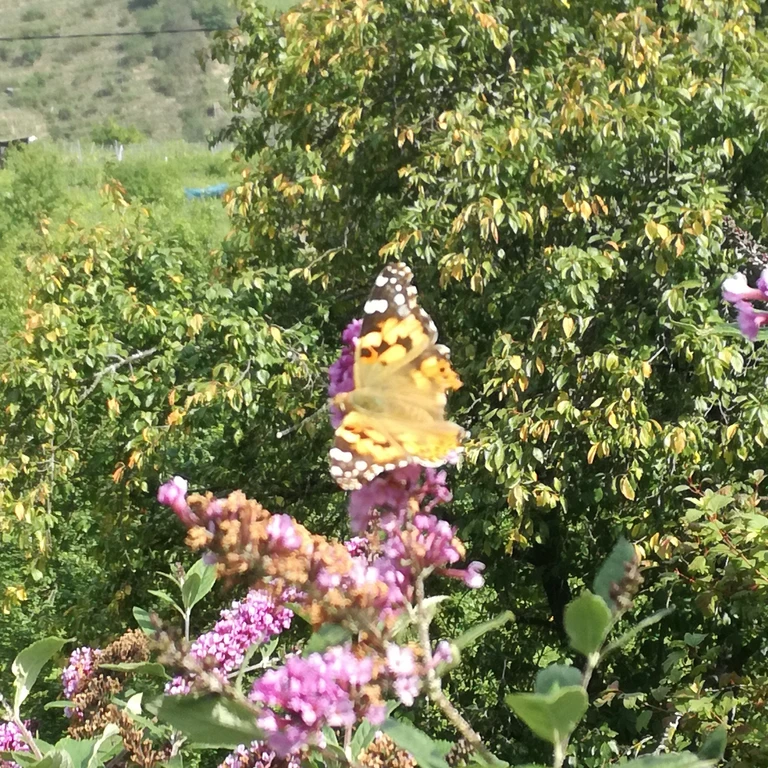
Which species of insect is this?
Vanessa cardui
